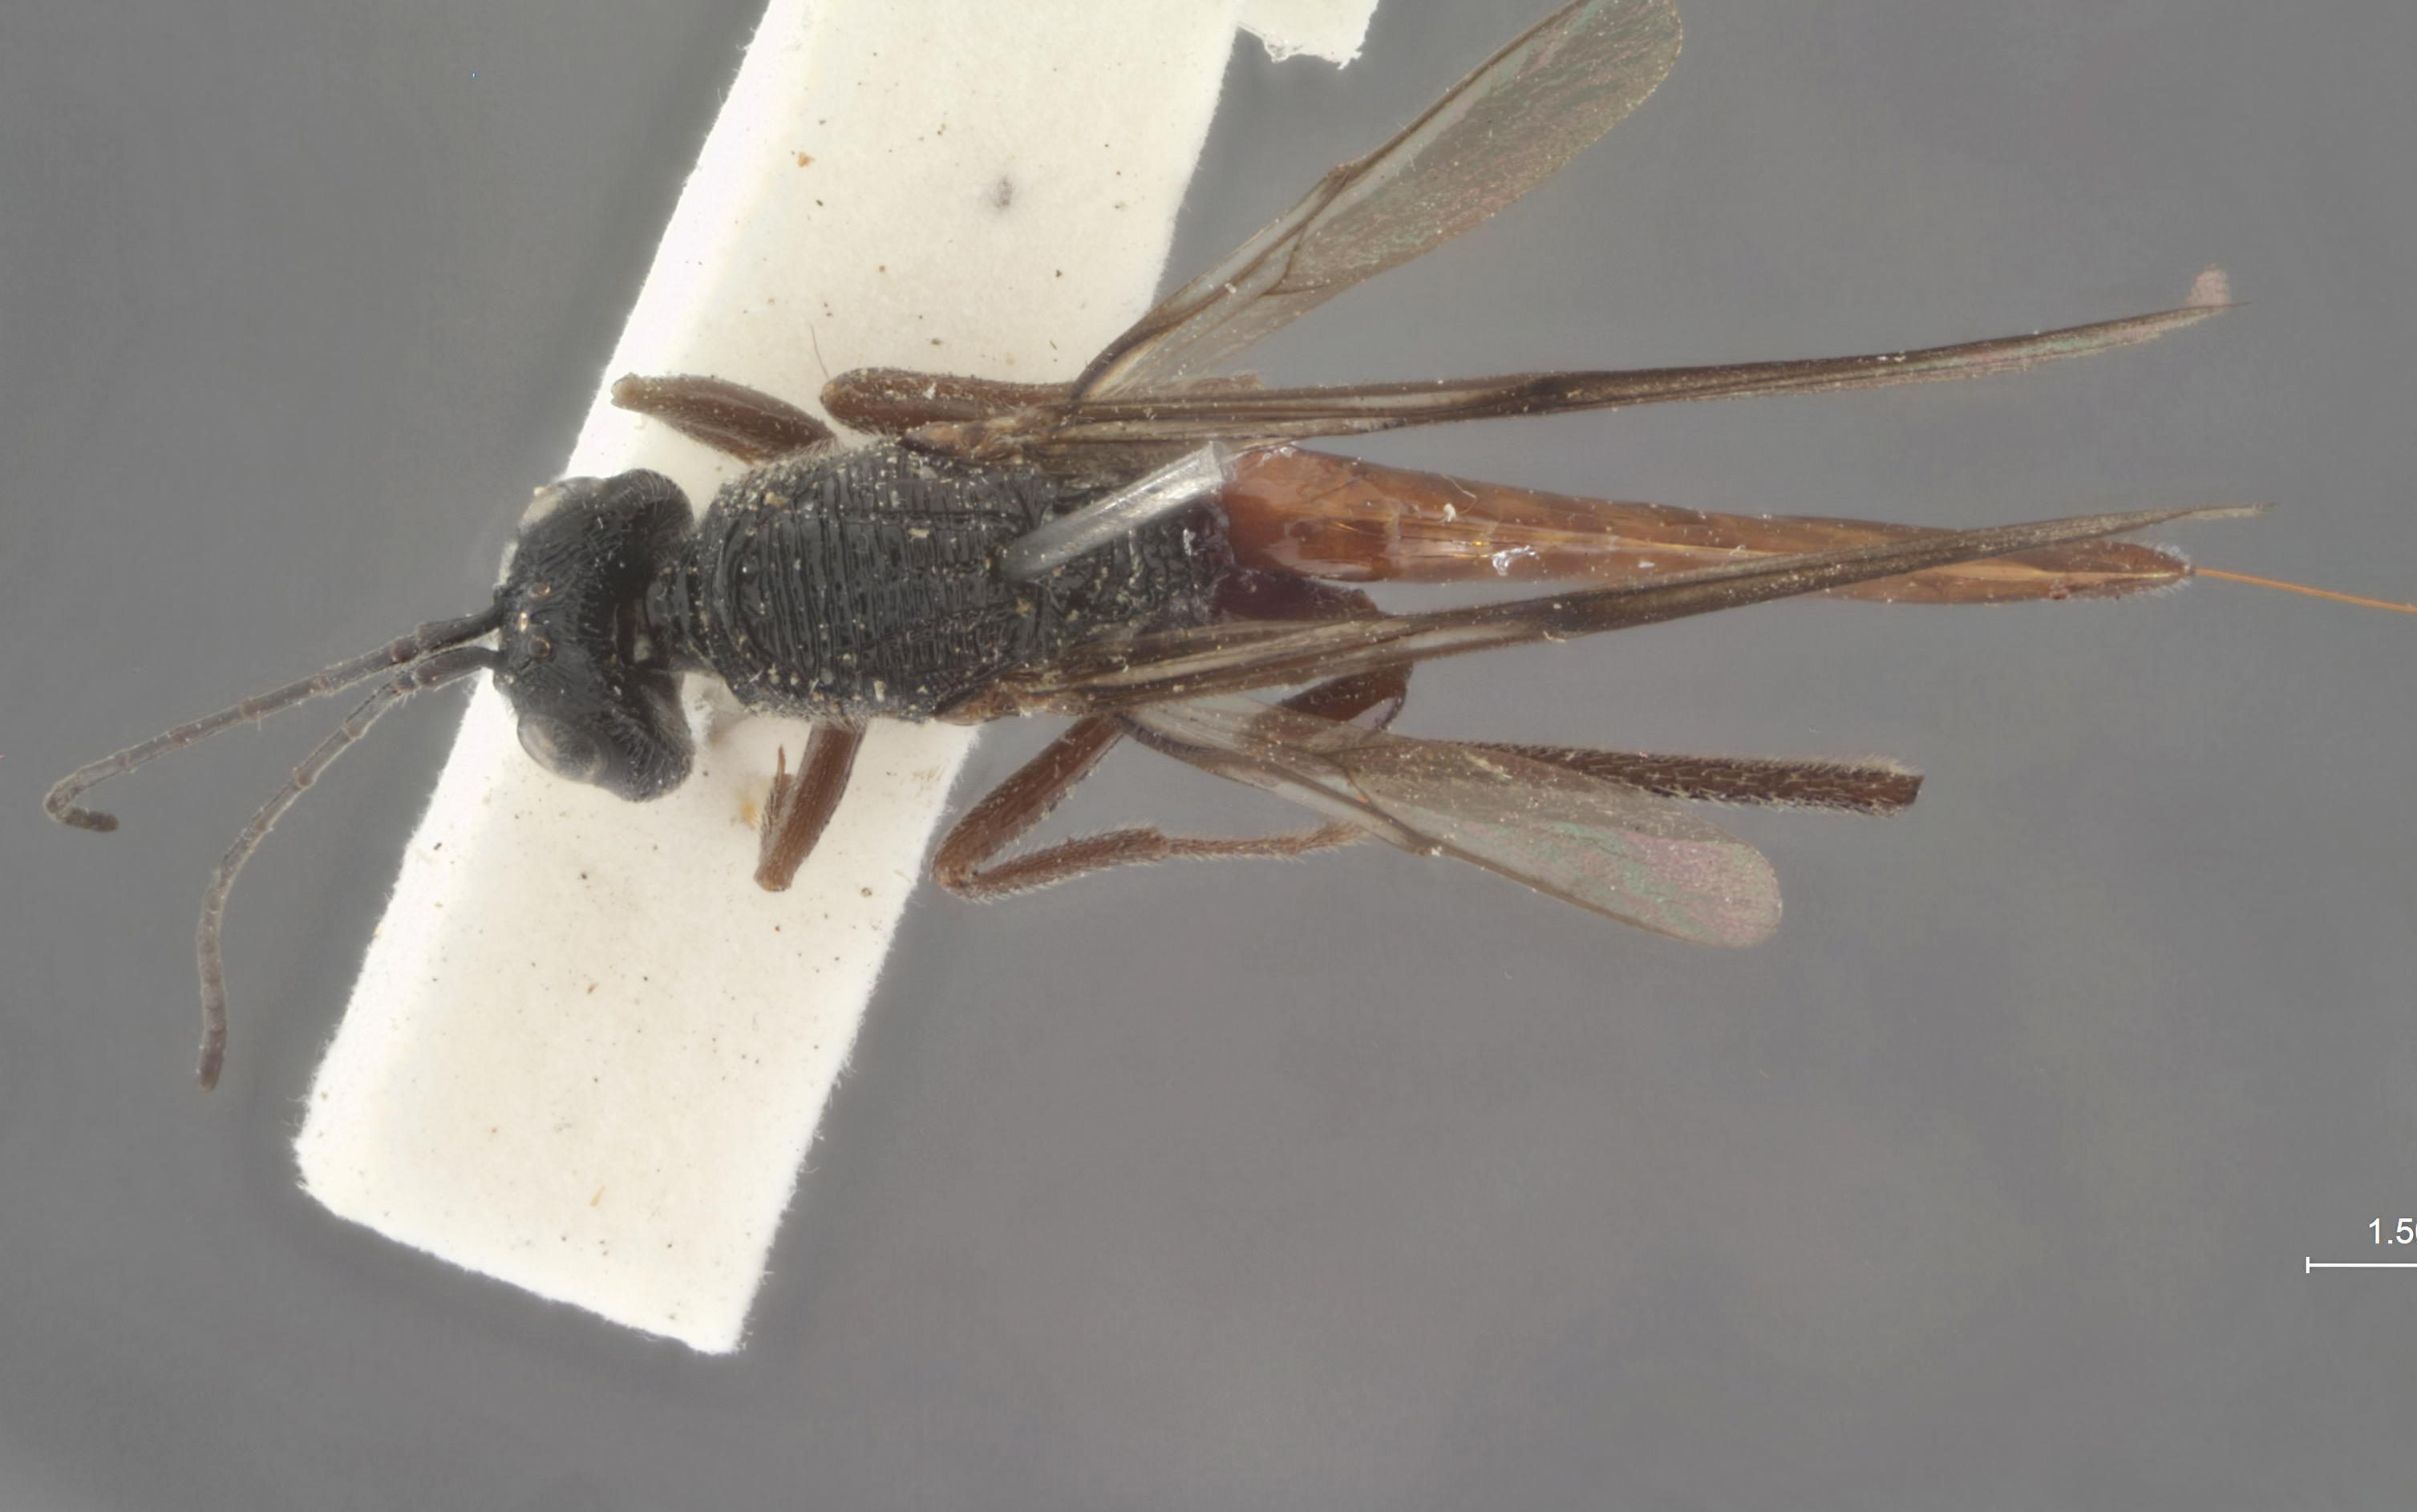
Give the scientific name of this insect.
Ibalia kirki
